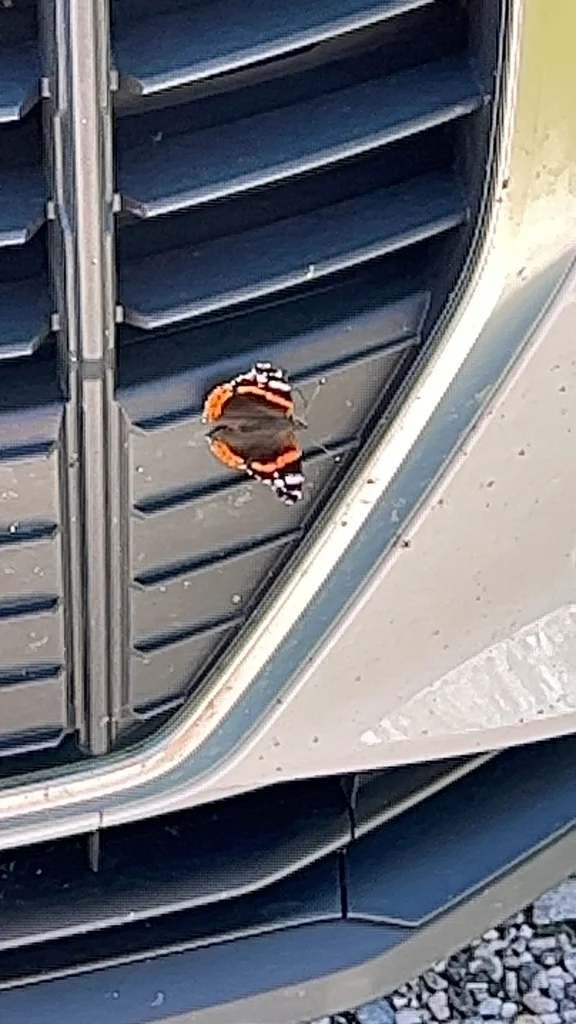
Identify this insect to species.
Vanessa atalanta
